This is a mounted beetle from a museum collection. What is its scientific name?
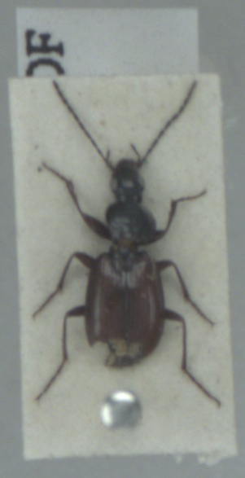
Agonum fuliginosum
